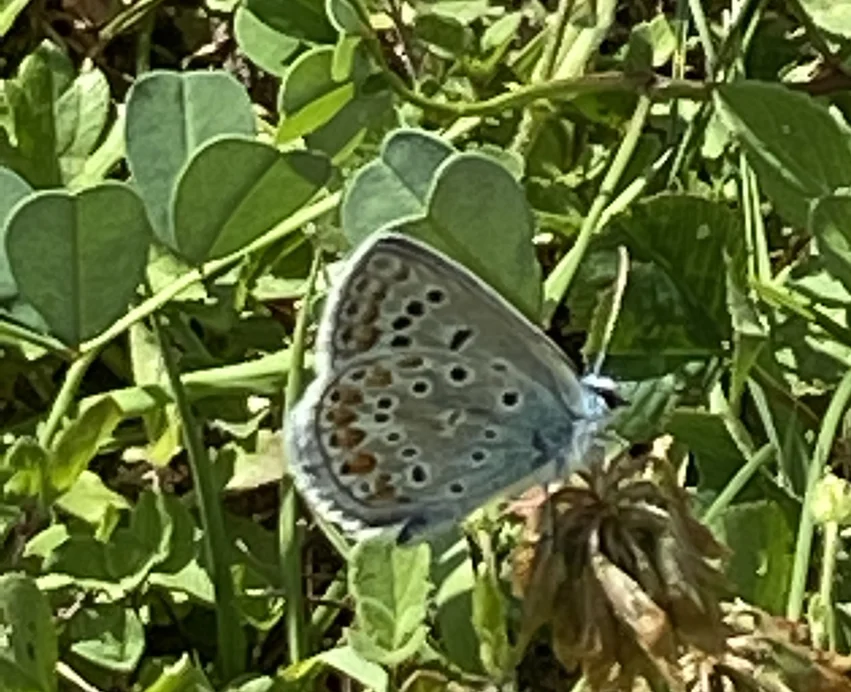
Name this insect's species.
Polyommatus icarus
